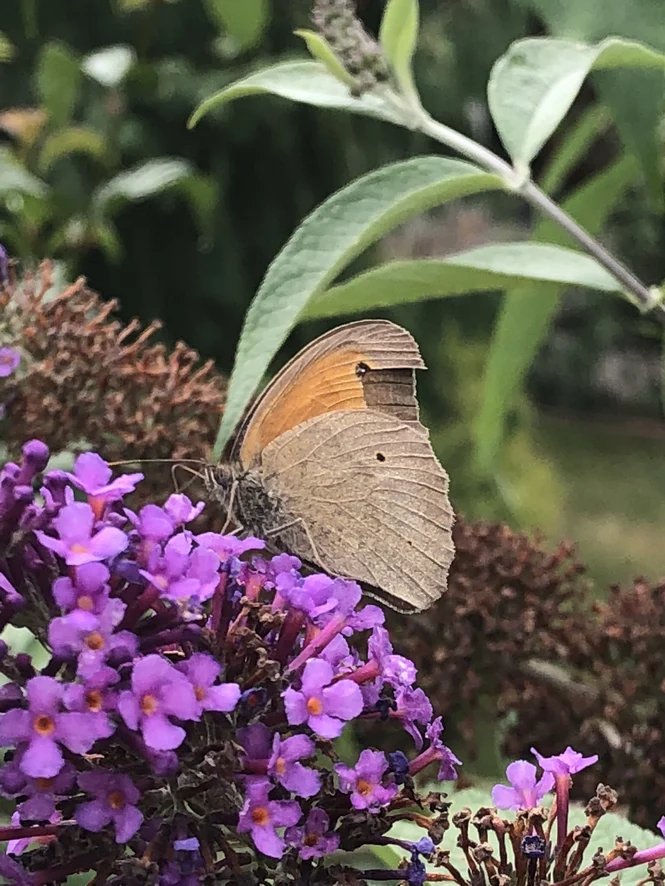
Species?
Maniola jurtina
